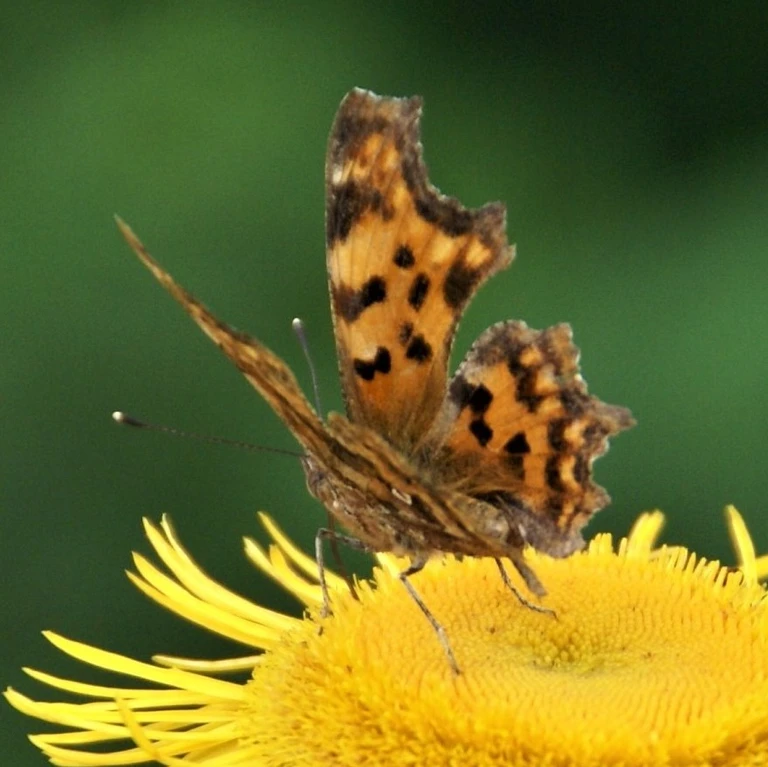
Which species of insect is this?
Polygonia c-album
